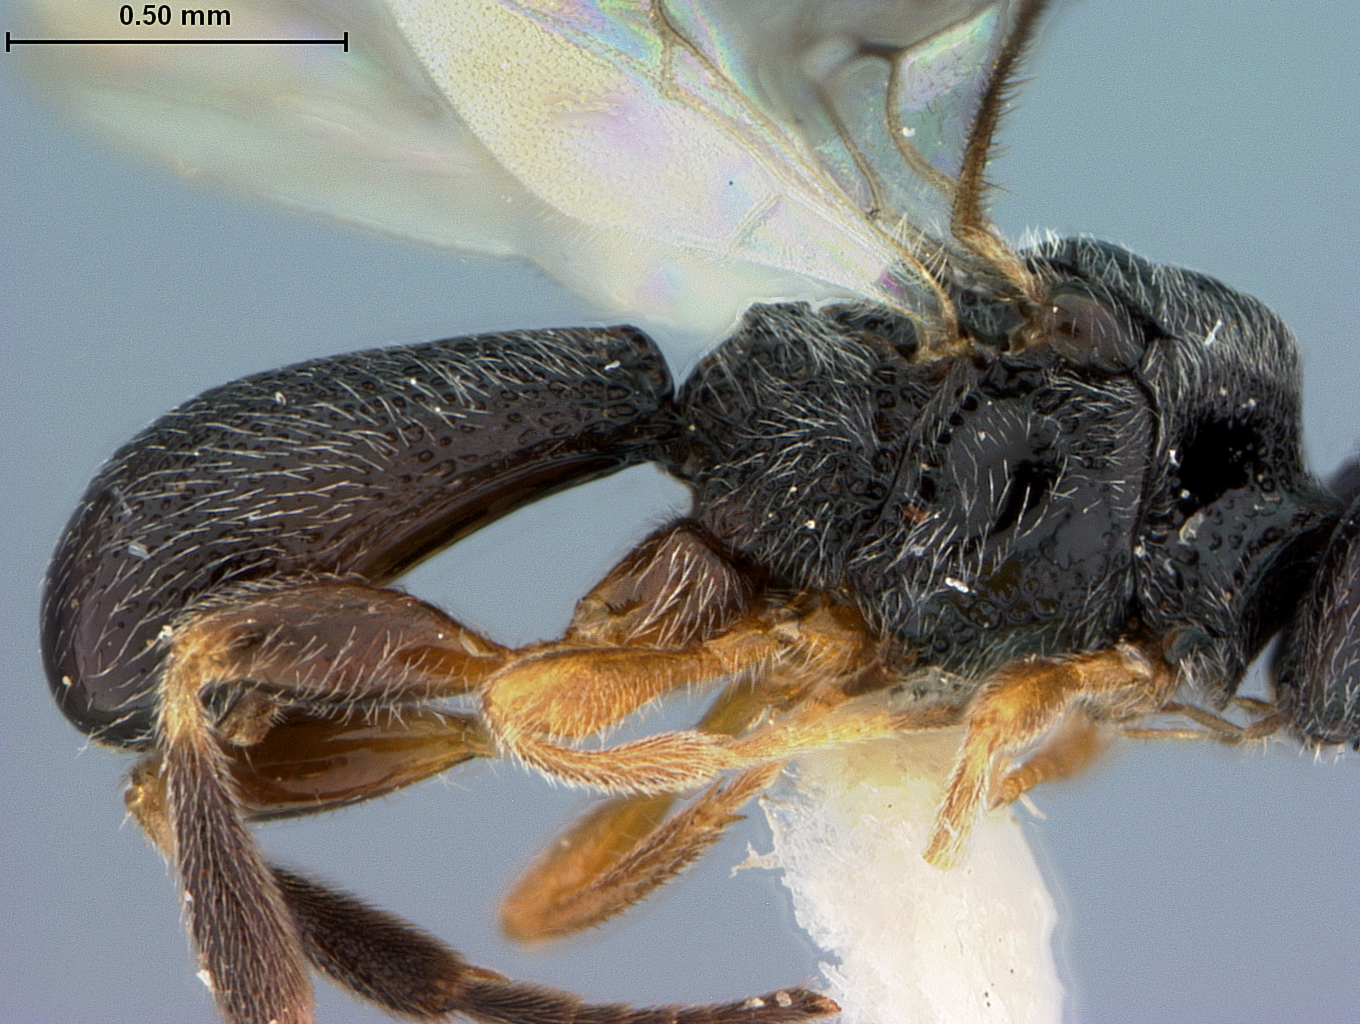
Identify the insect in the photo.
Urosigalphus auocadoae
